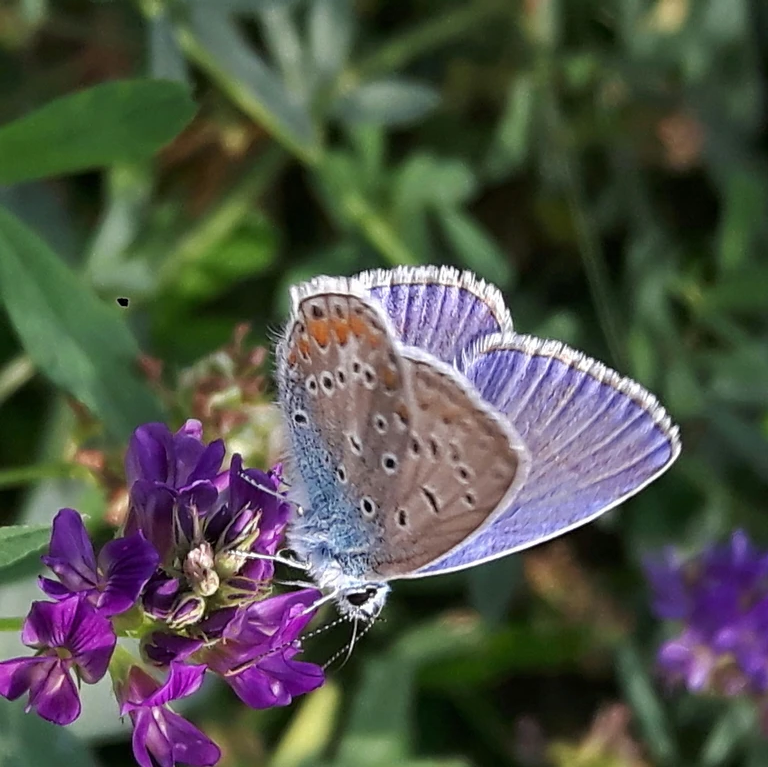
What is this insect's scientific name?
Polyommatus icarus
